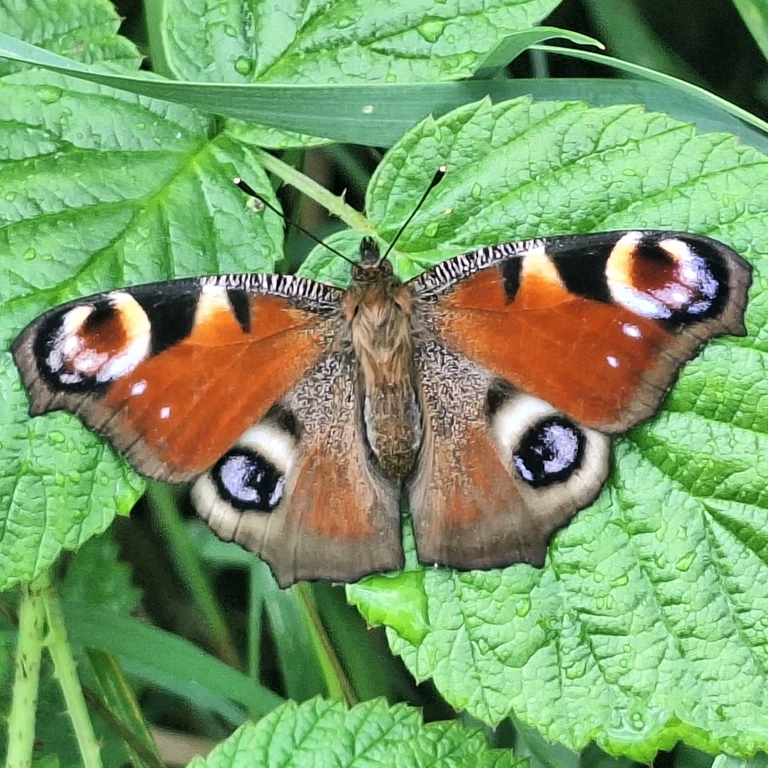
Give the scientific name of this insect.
Aglais io
